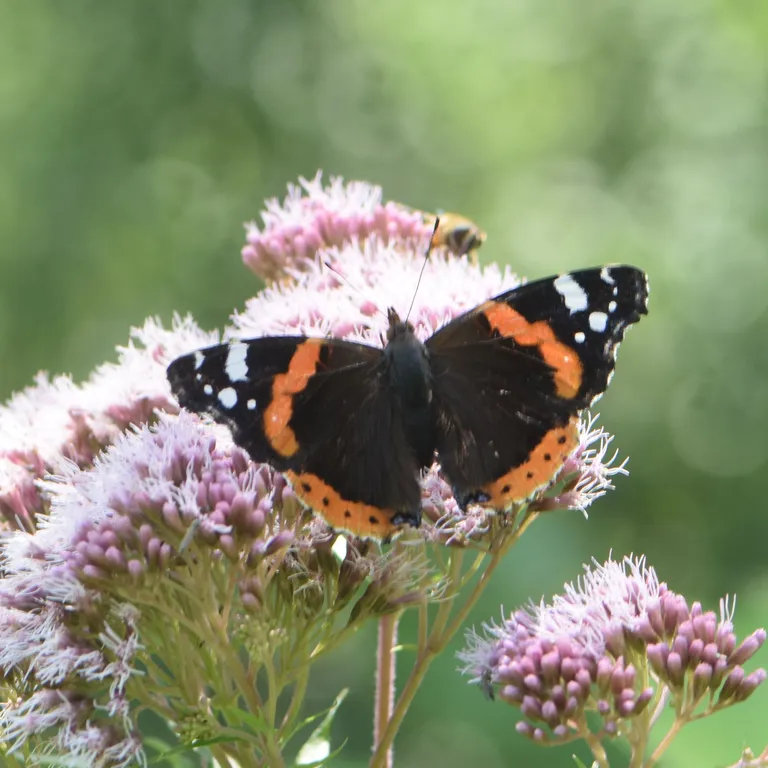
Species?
Vanessa atalanta
